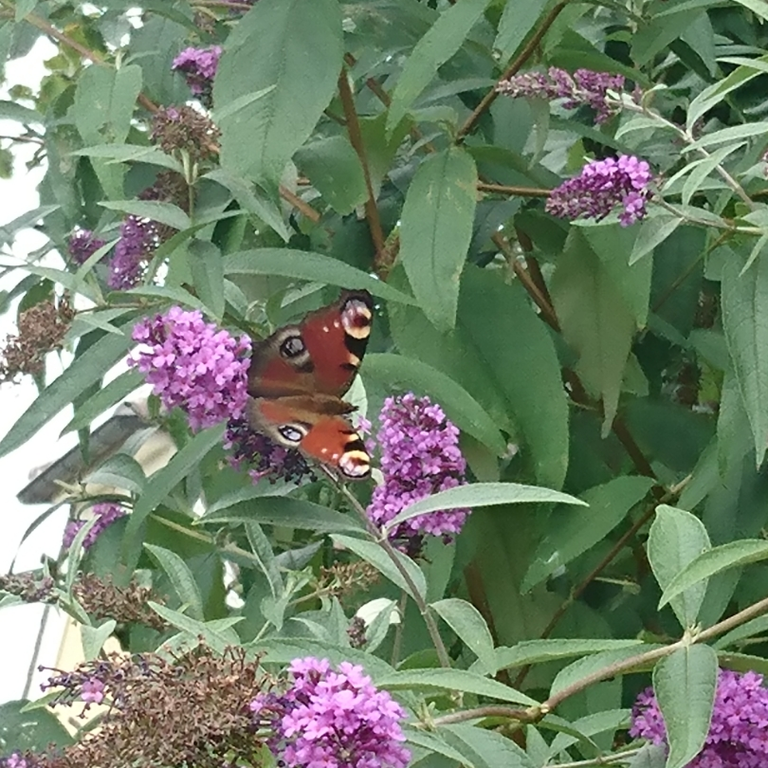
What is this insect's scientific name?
Aglais io
